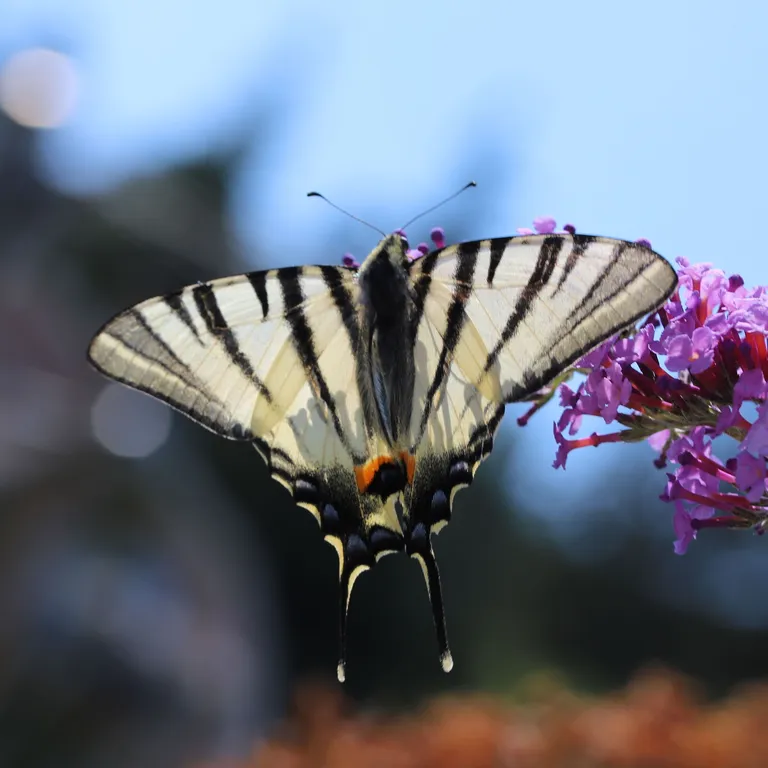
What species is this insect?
Iphiclides podalirius
